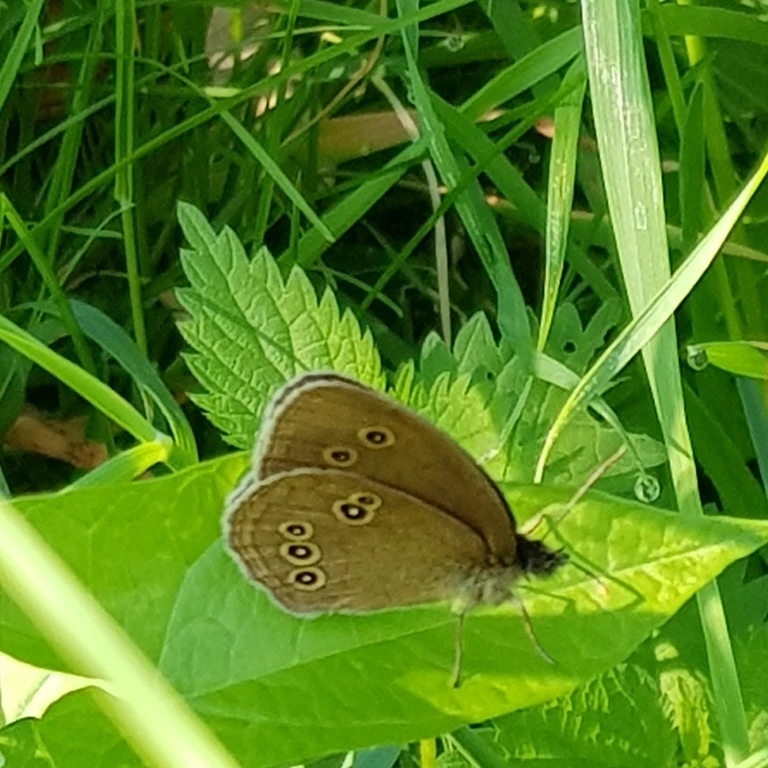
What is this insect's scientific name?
Aphantopus hyperantus
